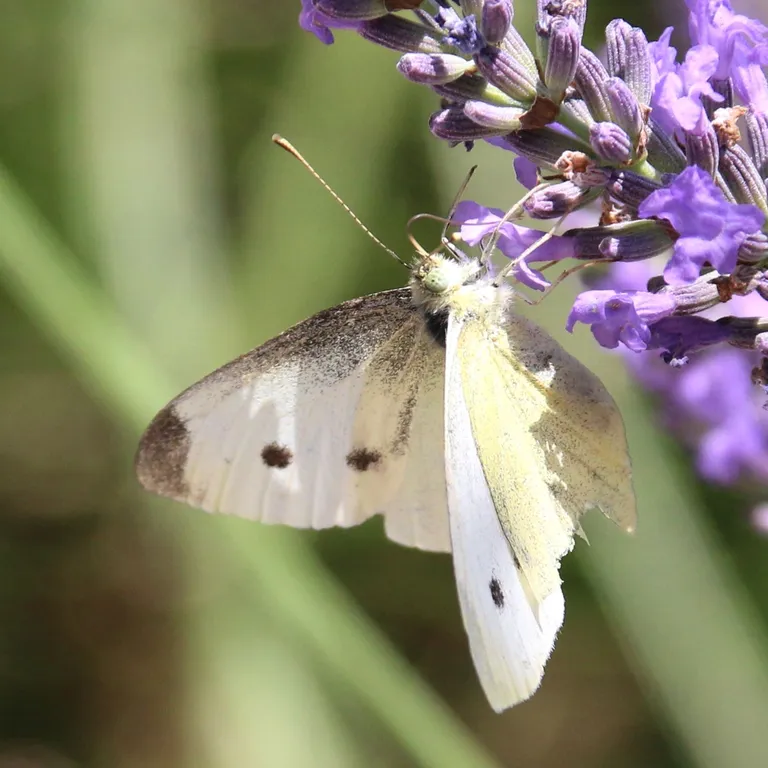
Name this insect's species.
Pieris rapae
